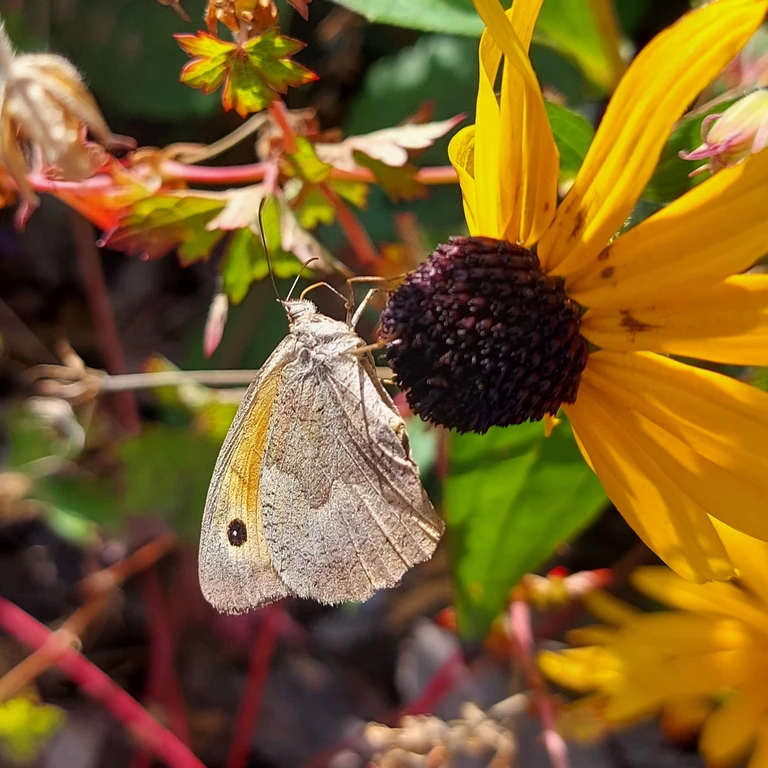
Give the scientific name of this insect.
Maniola jurtina
